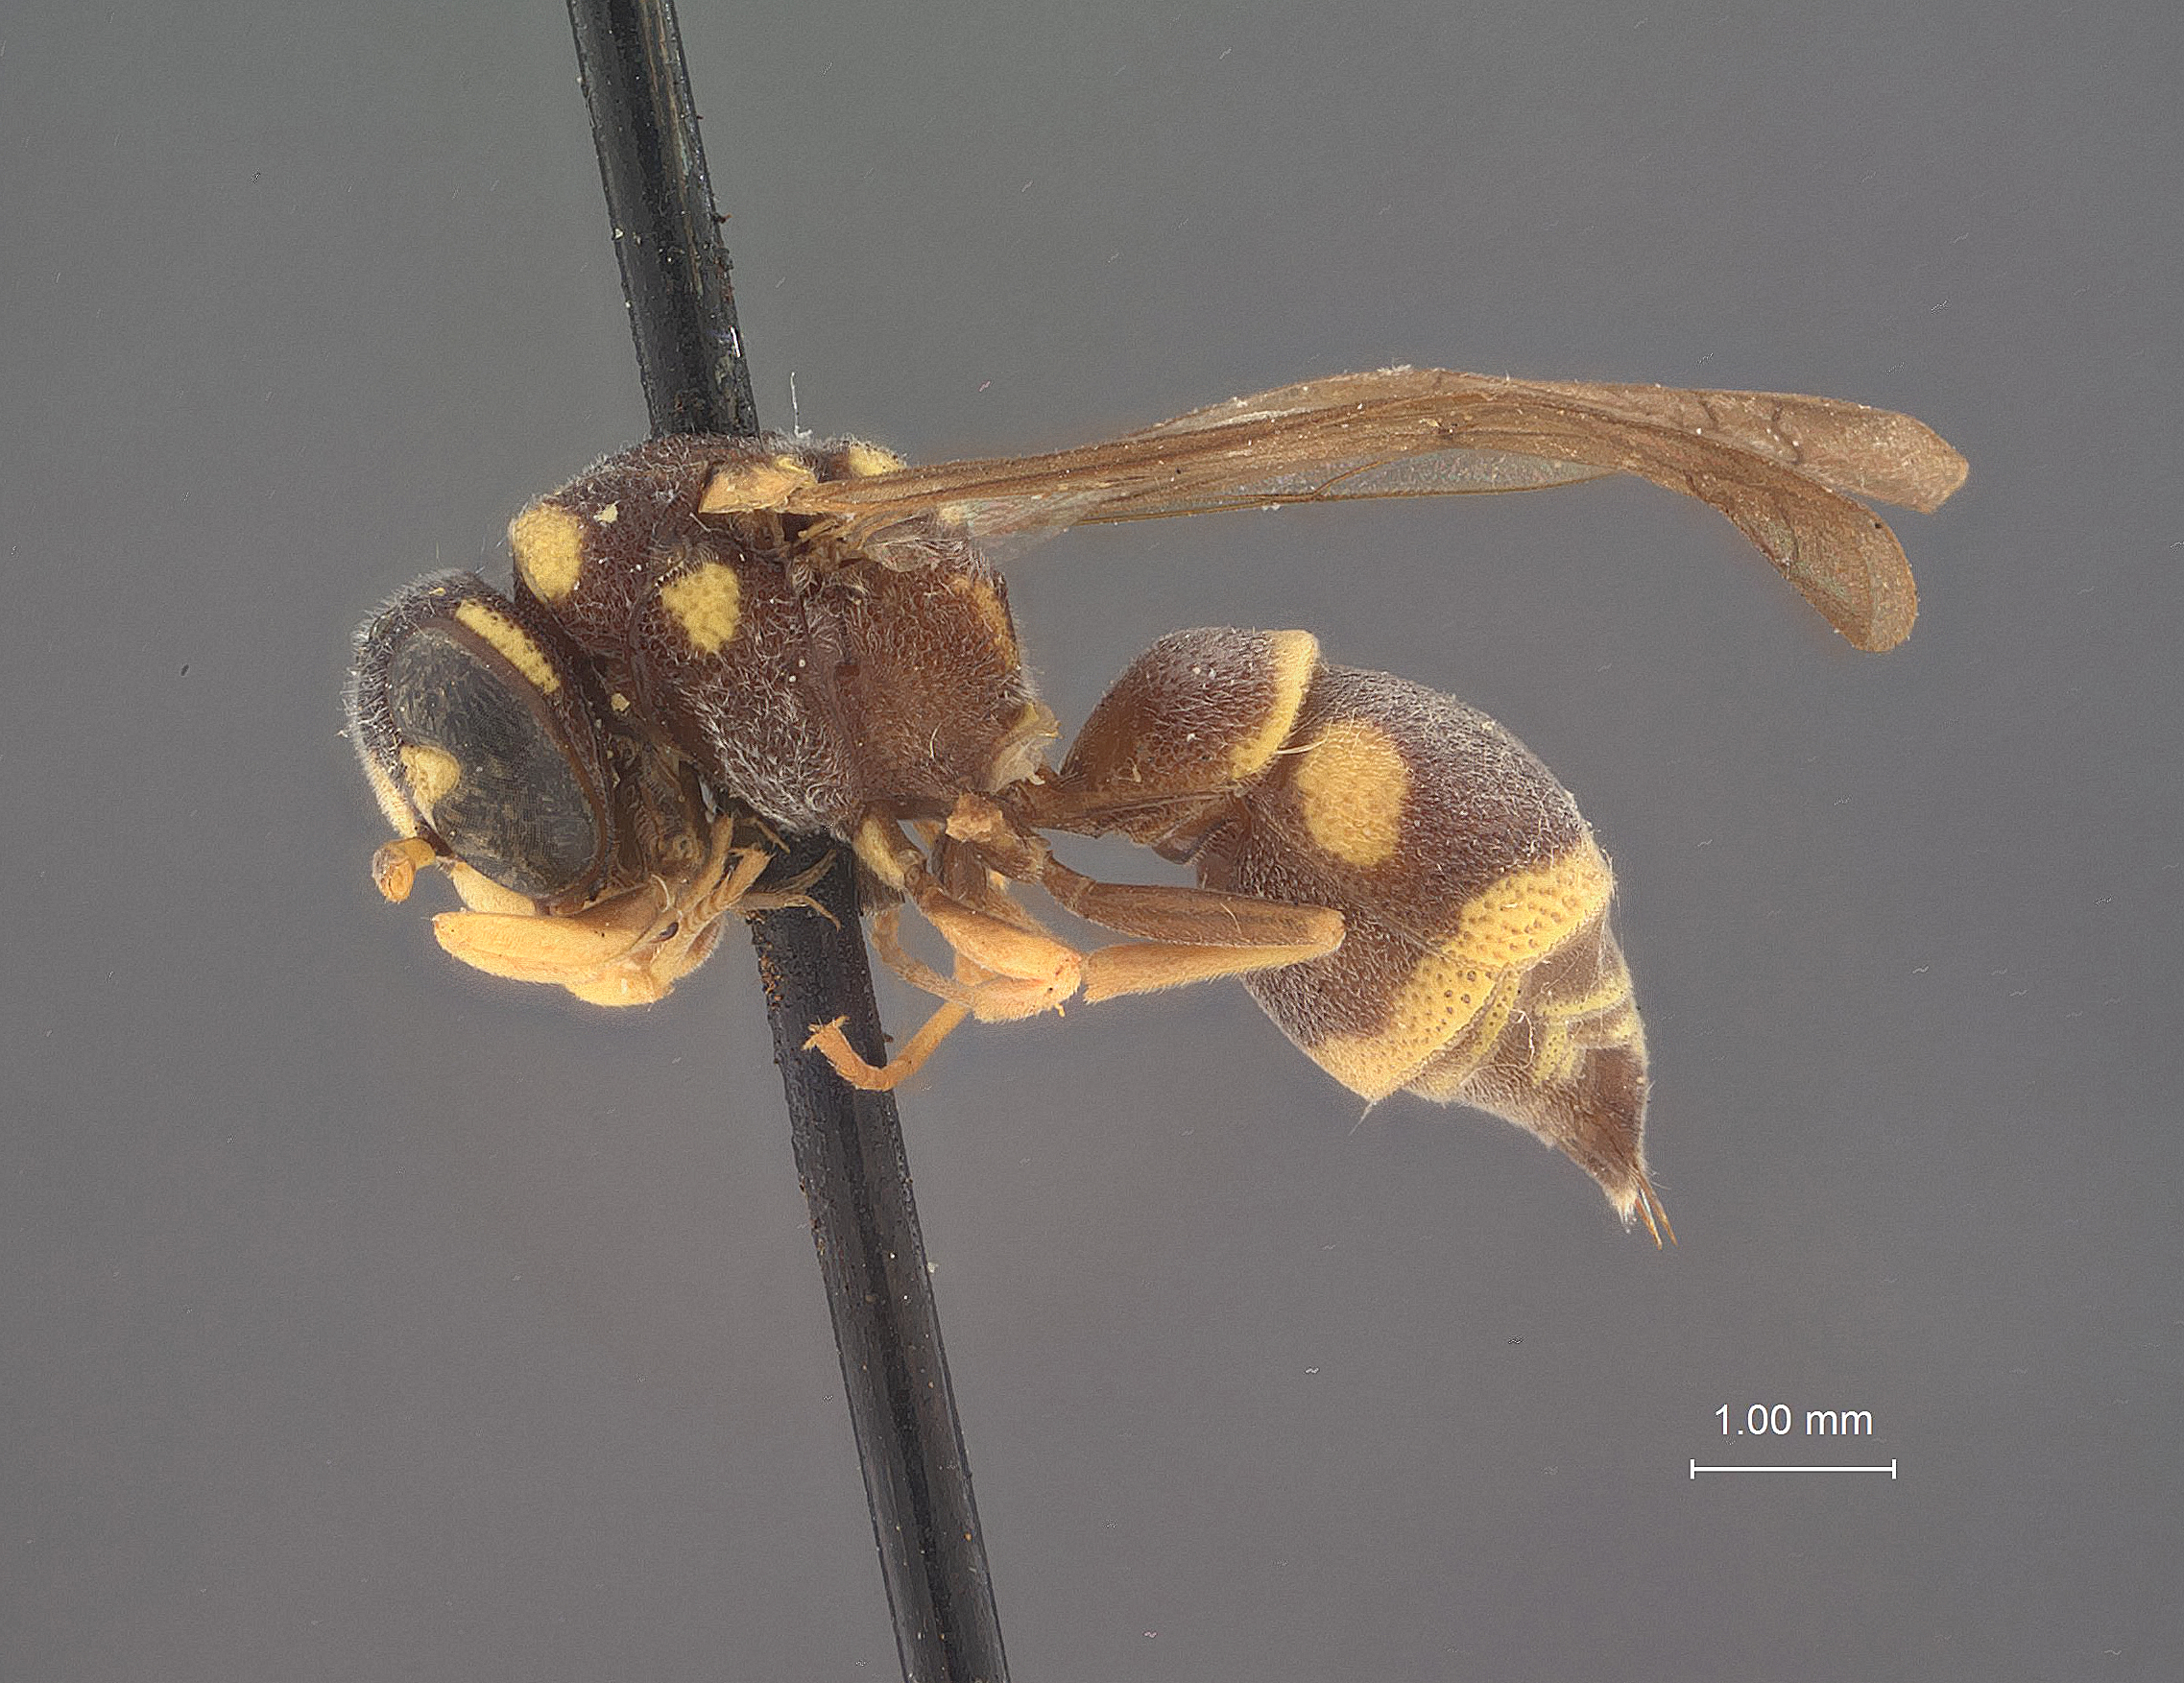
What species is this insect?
Antepipona brunneola
